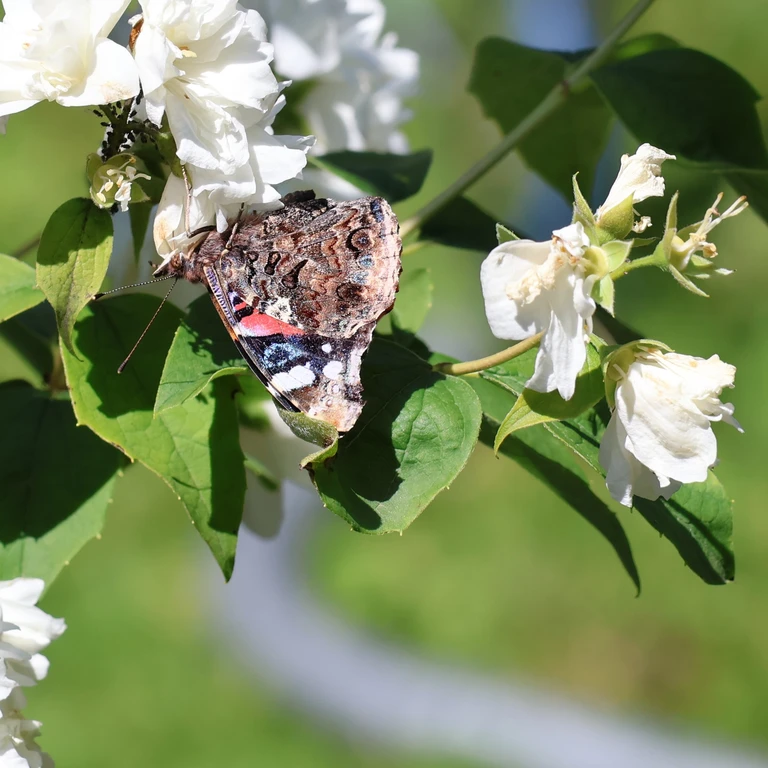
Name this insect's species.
Vanessa atalanta
